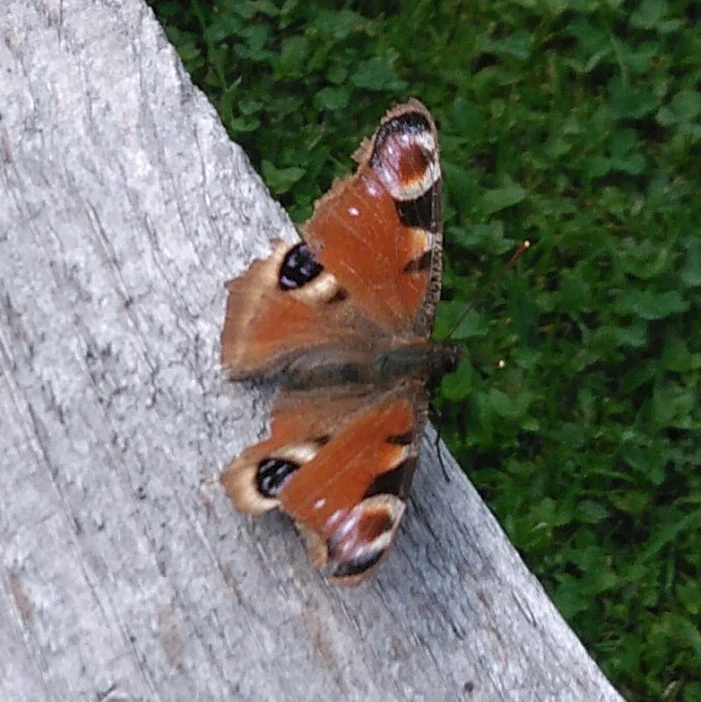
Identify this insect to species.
Aglais io
